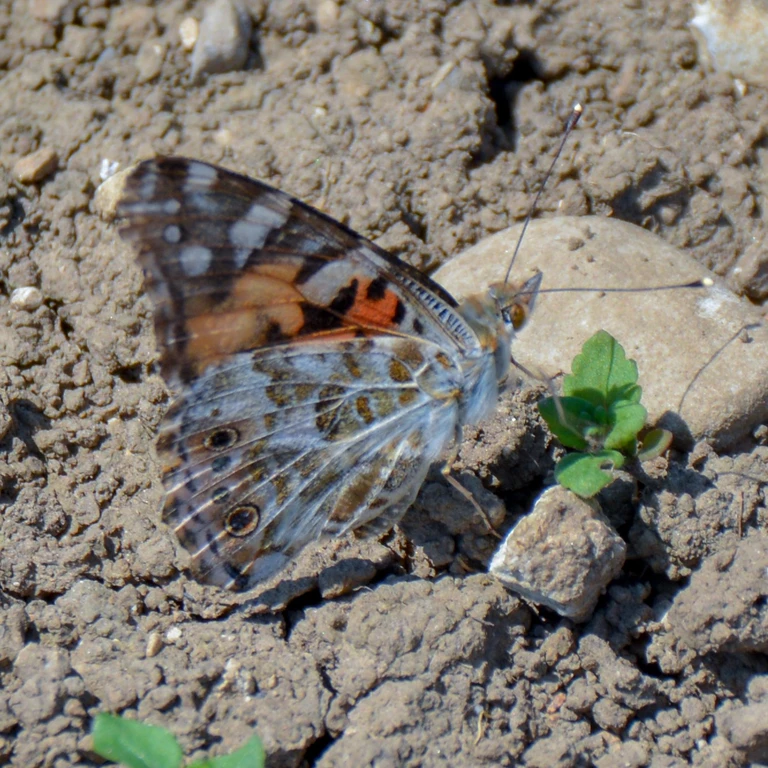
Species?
Vanessa cardui
